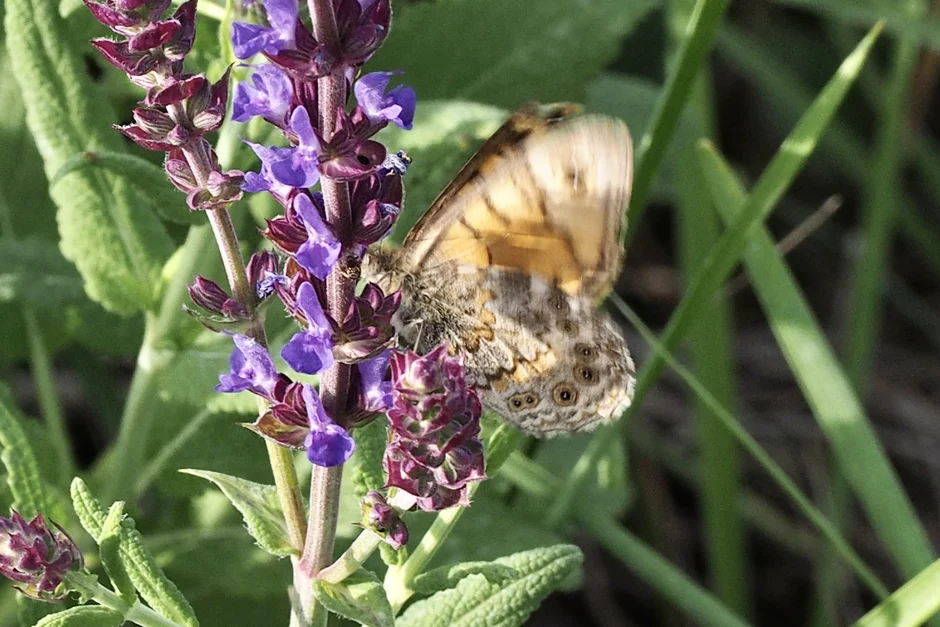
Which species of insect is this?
Lasiommata megera (also Pararge megera)
